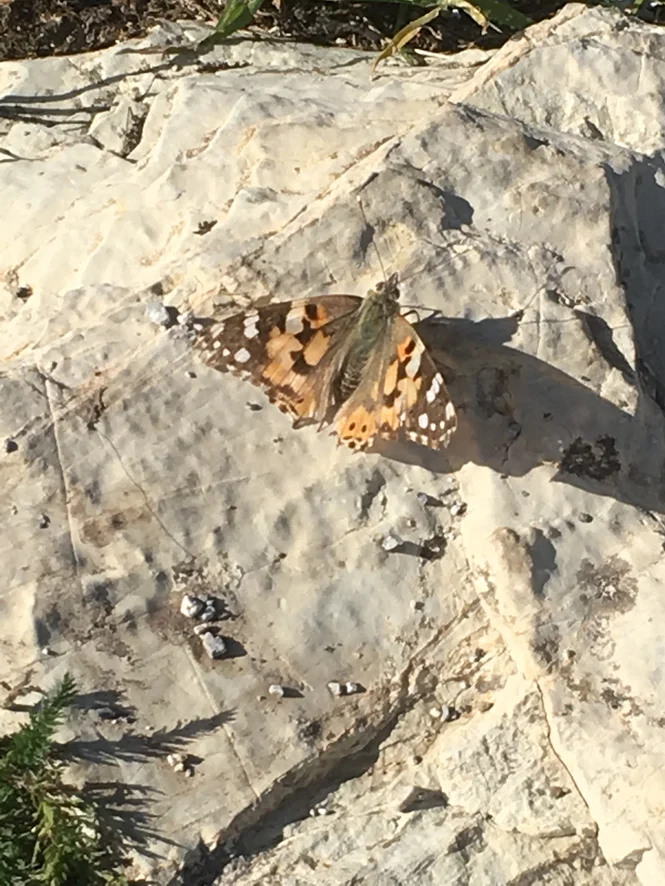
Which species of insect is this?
Vanessa cardui
